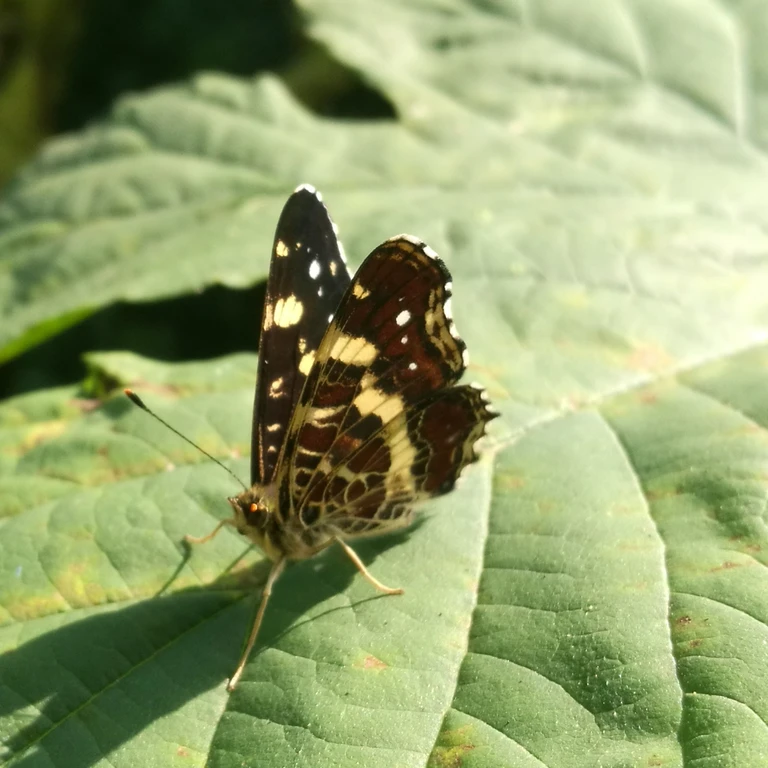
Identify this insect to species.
Araschnia levana
